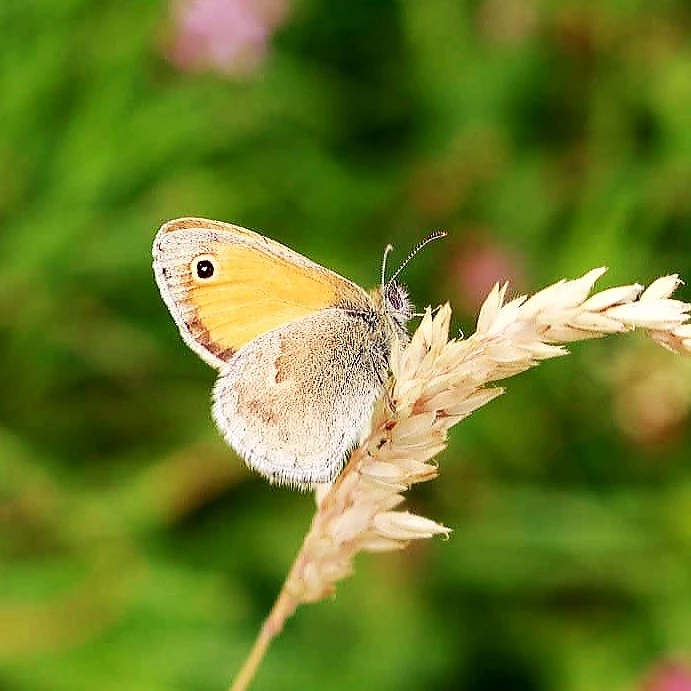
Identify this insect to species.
Coenonympha pamphilus
